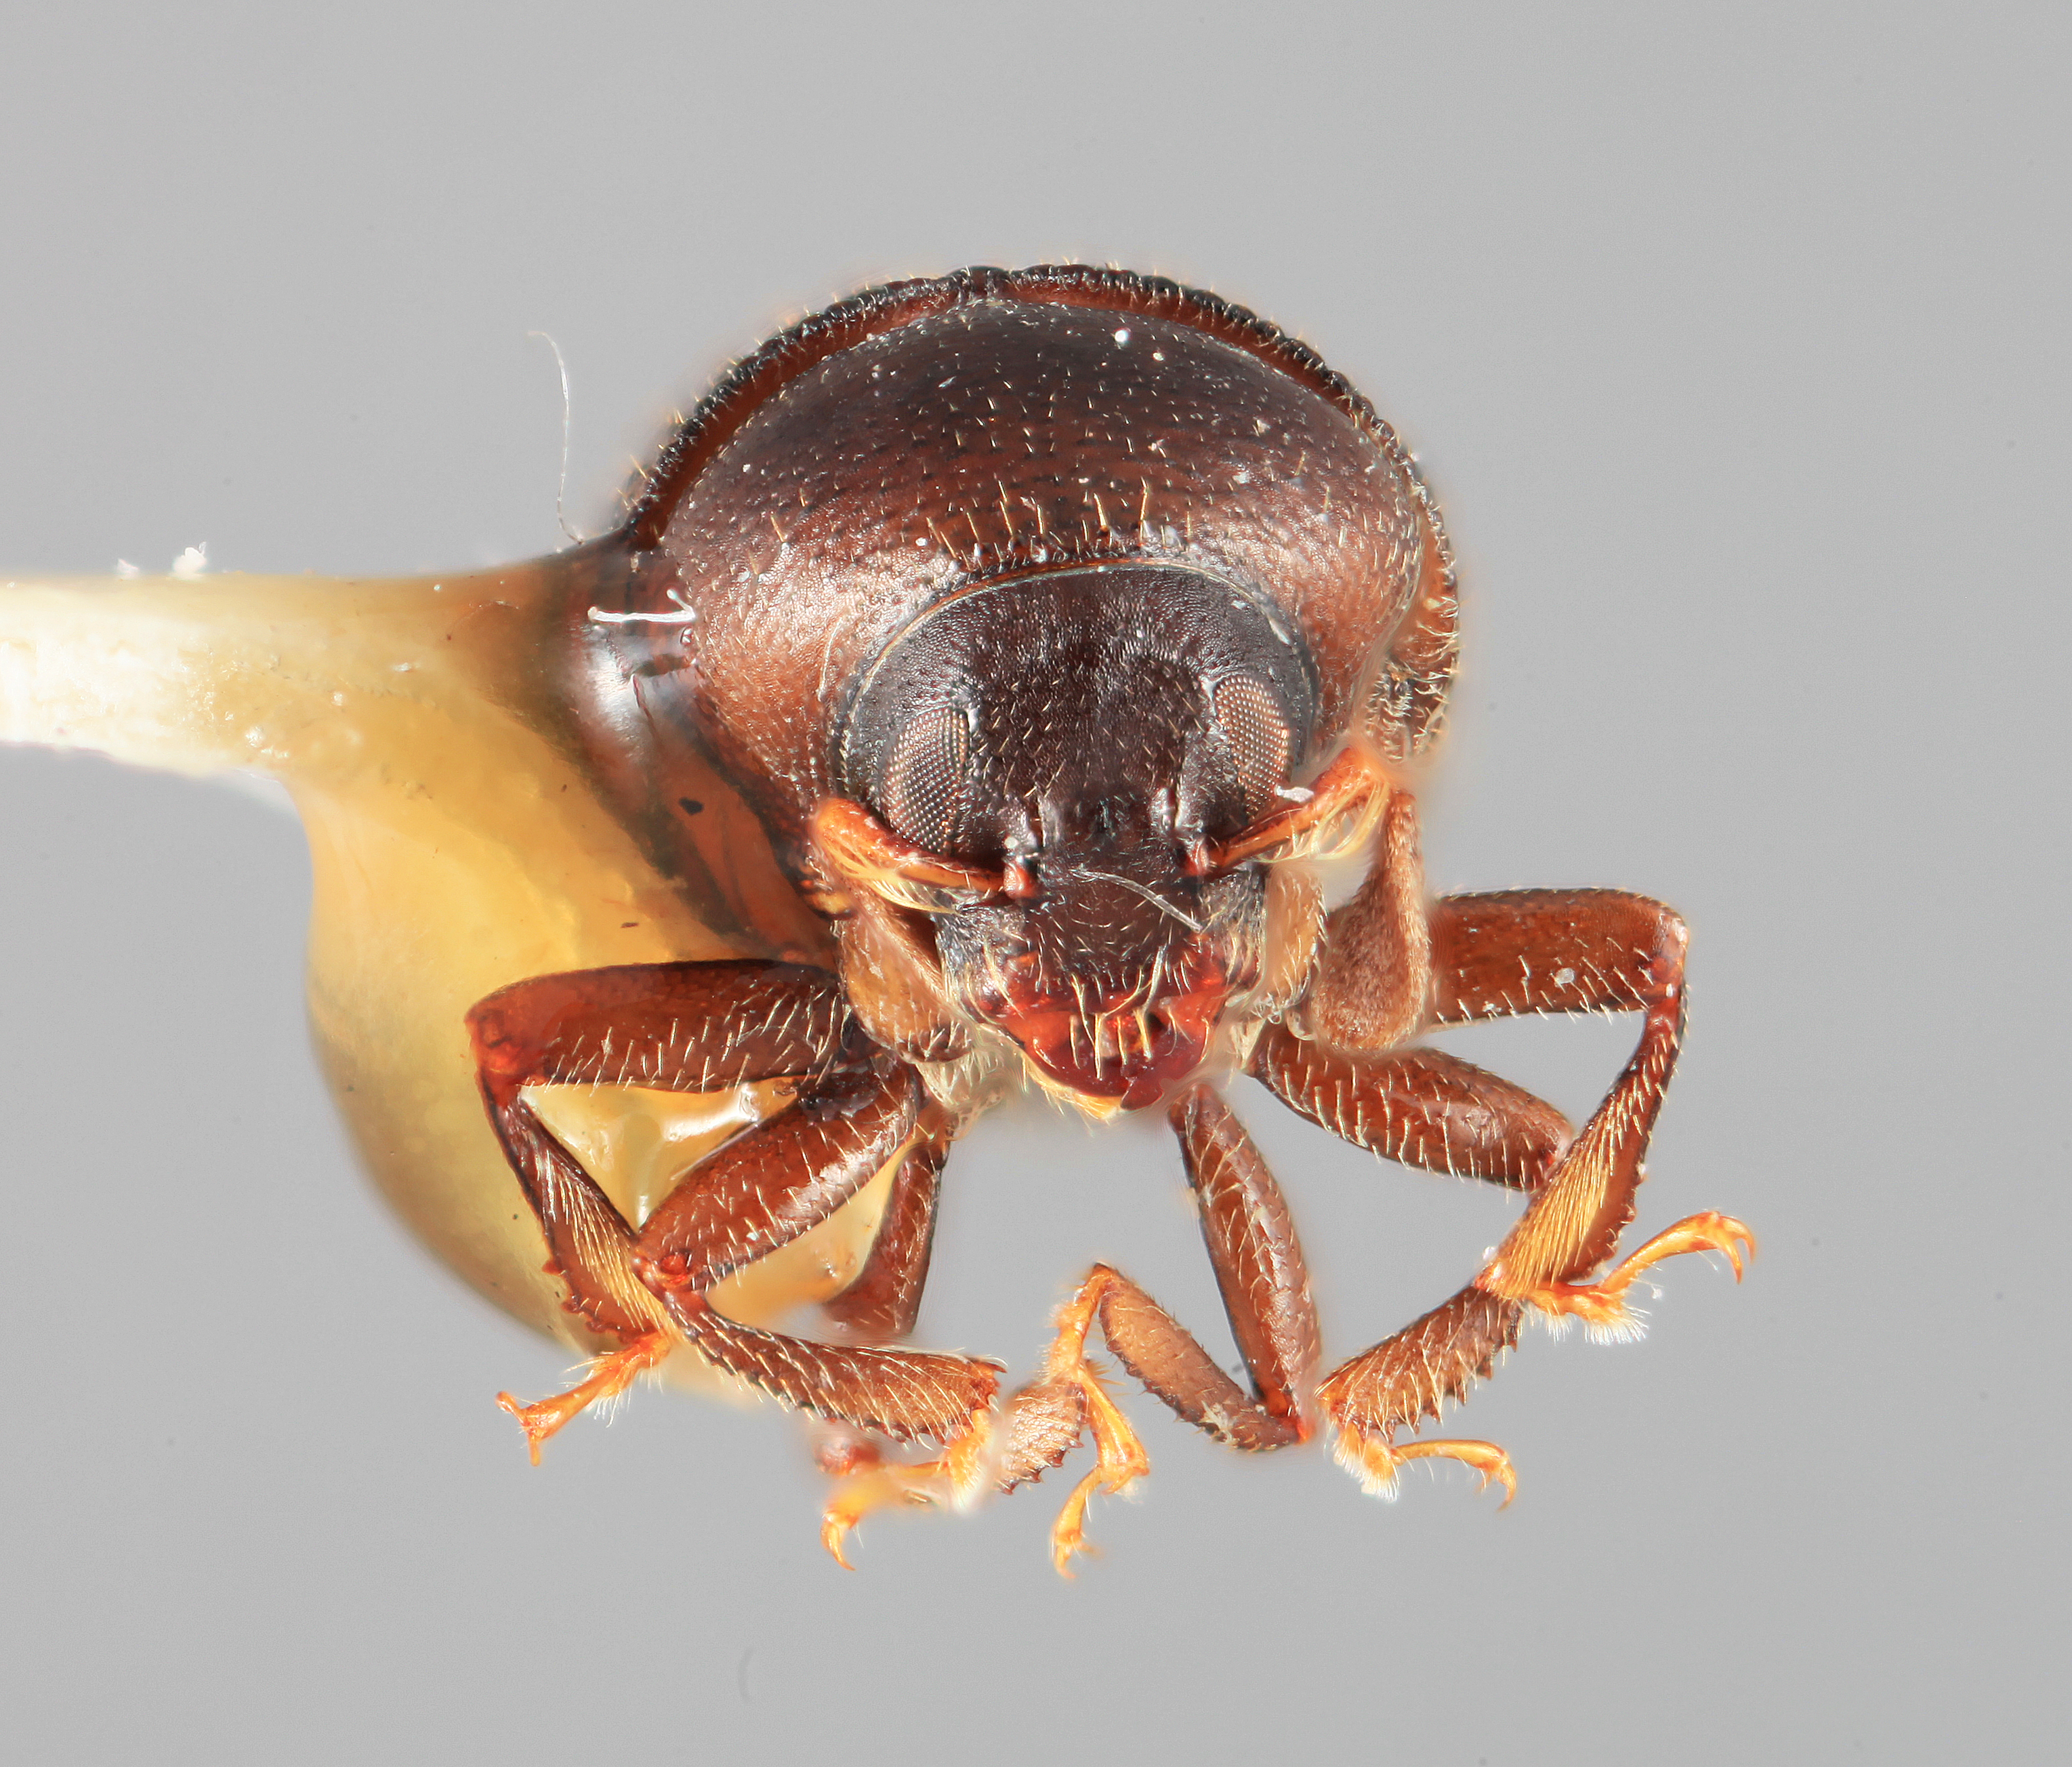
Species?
Chramesus ingens
